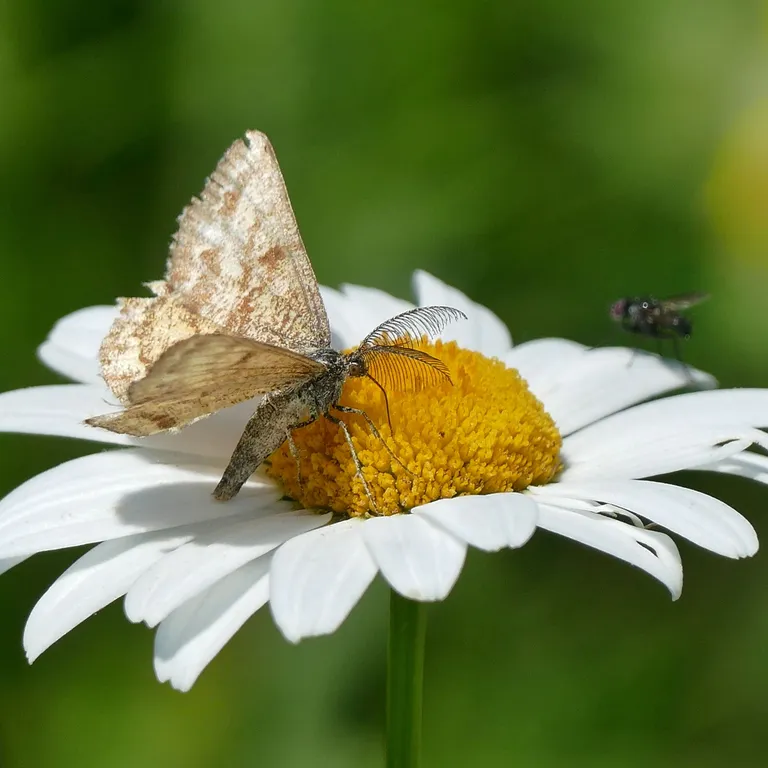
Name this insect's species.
Ematurga atomaria
